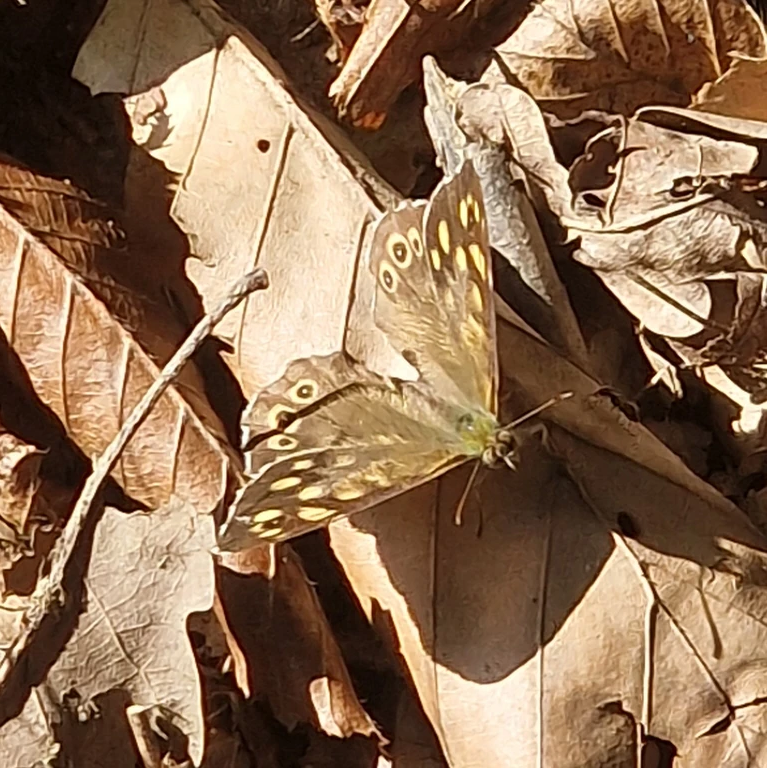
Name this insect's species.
Pararge aegeria
